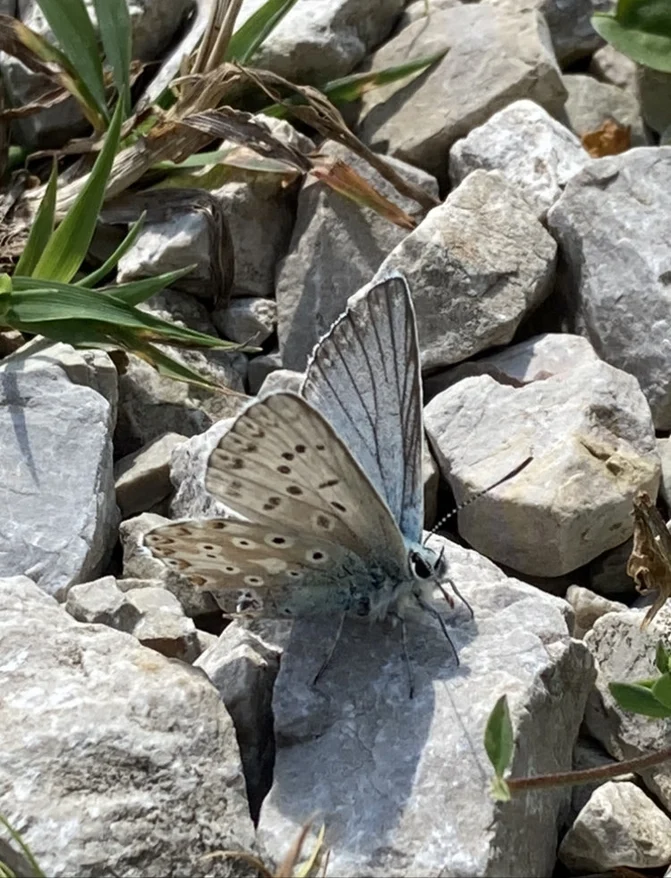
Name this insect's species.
Lysandra coridon
